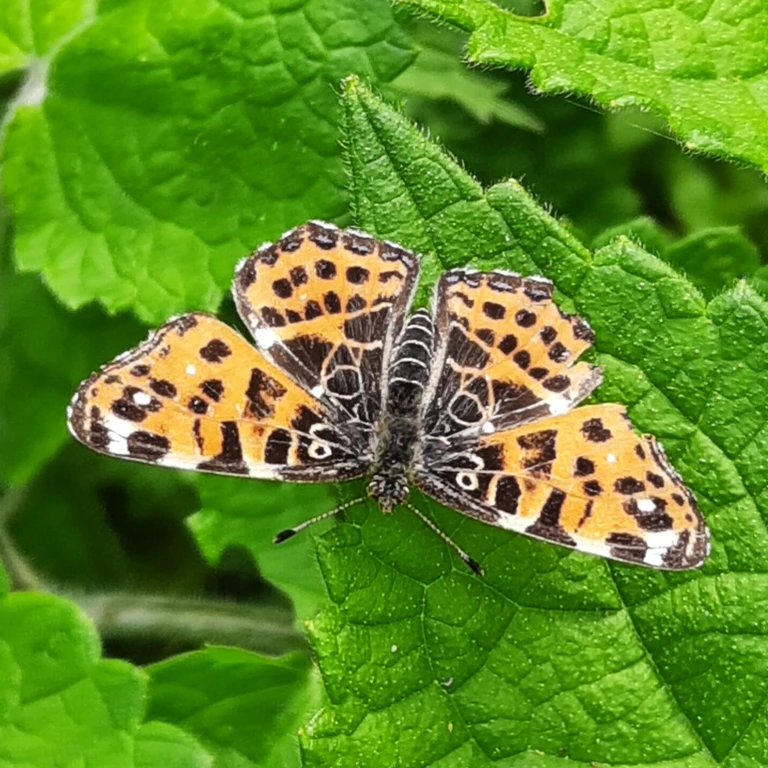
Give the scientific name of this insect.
Araschnia levana
